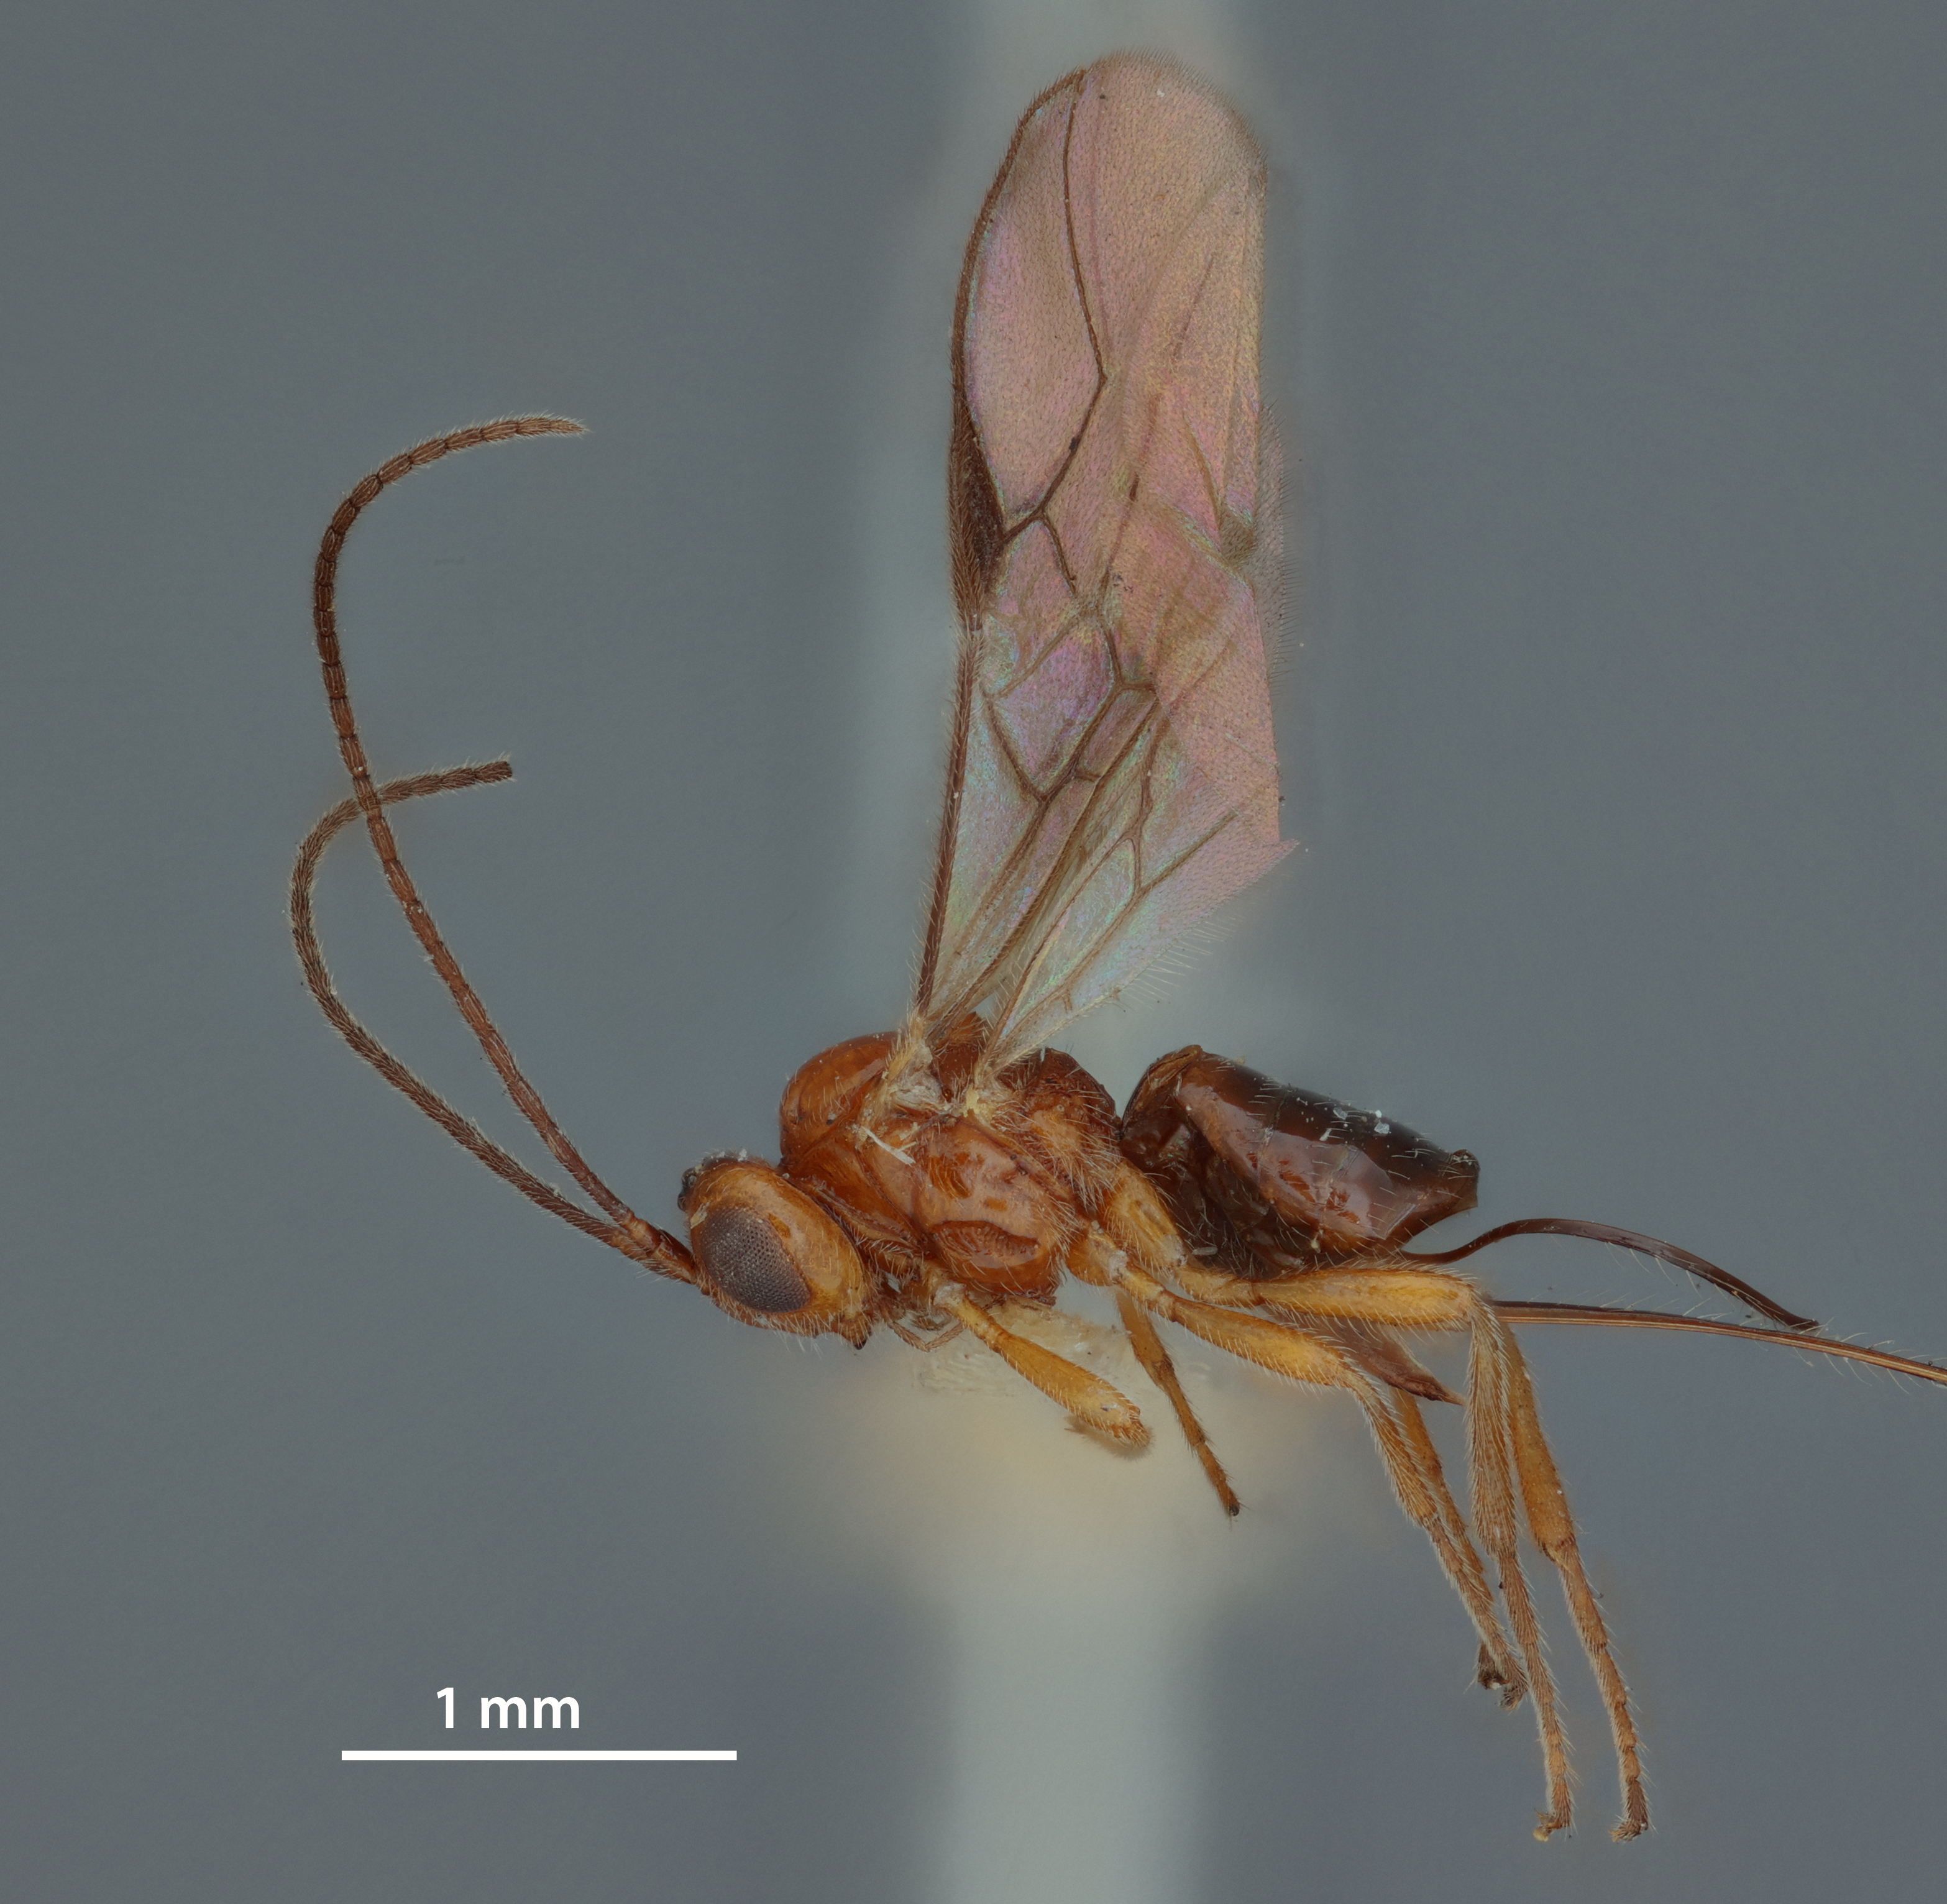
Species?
Opius manilensis
